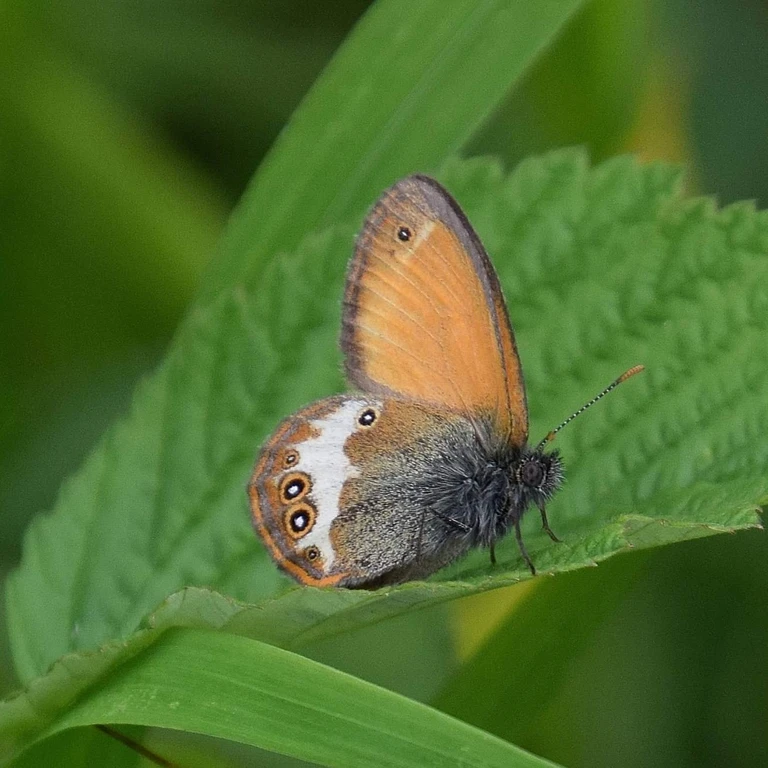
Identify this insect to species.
Coenonympha arcania
